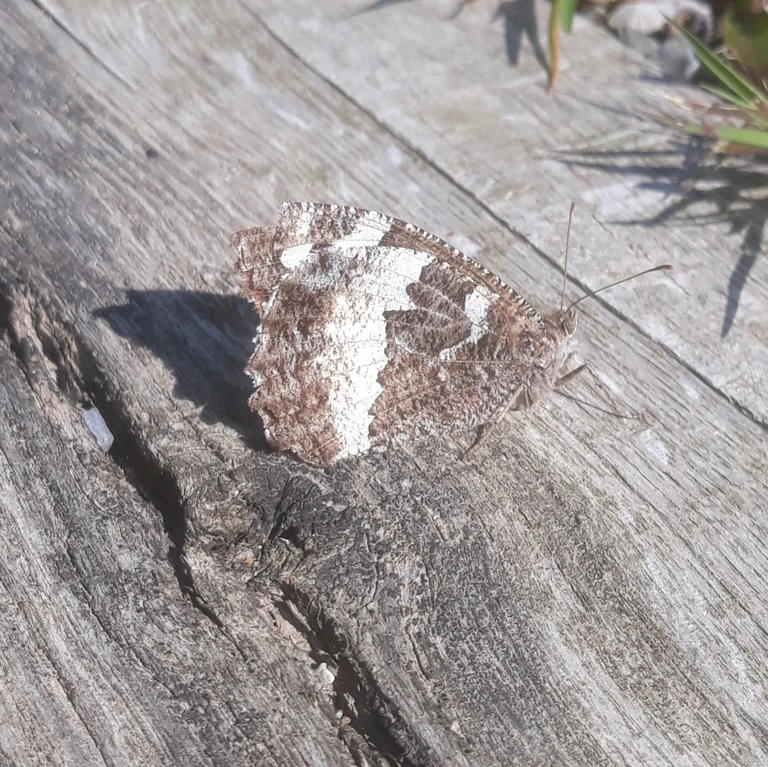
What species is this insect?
Brintesia circe
